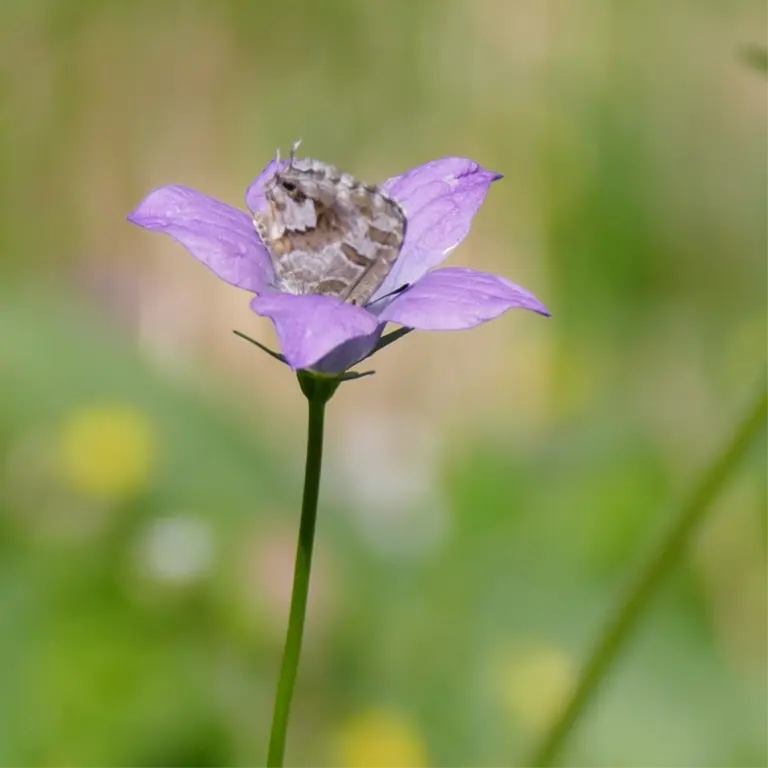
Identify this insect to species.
Cacyreus marshalli
